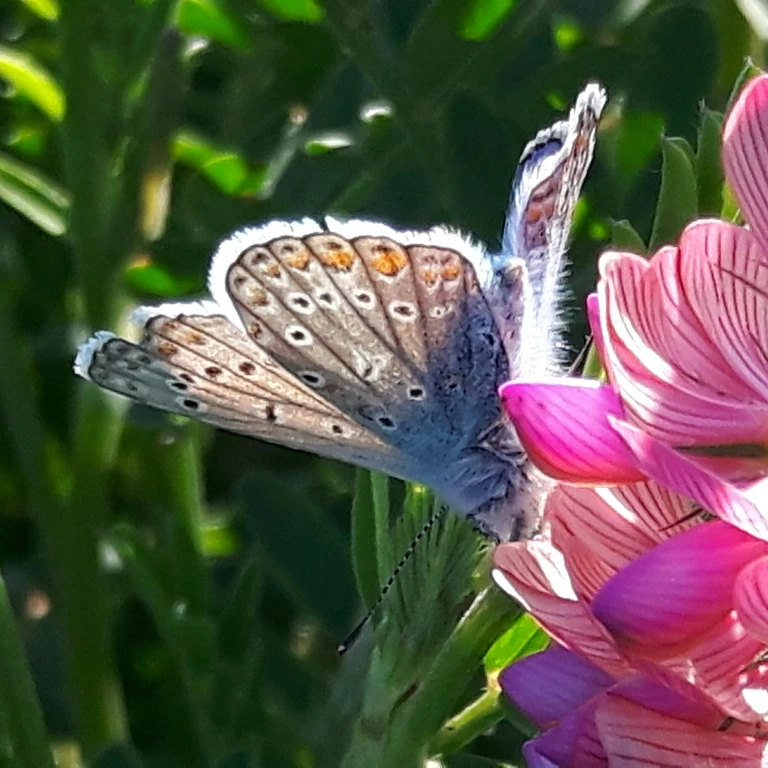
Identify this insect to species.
Polyommatus icarus
